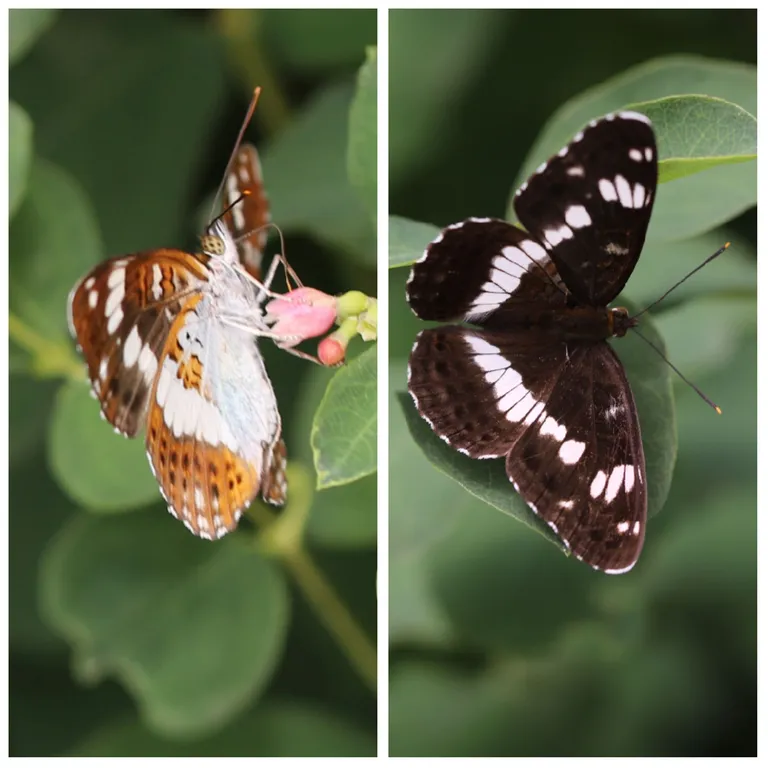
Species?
Limenitis camilla (also Ladoga camilla)
